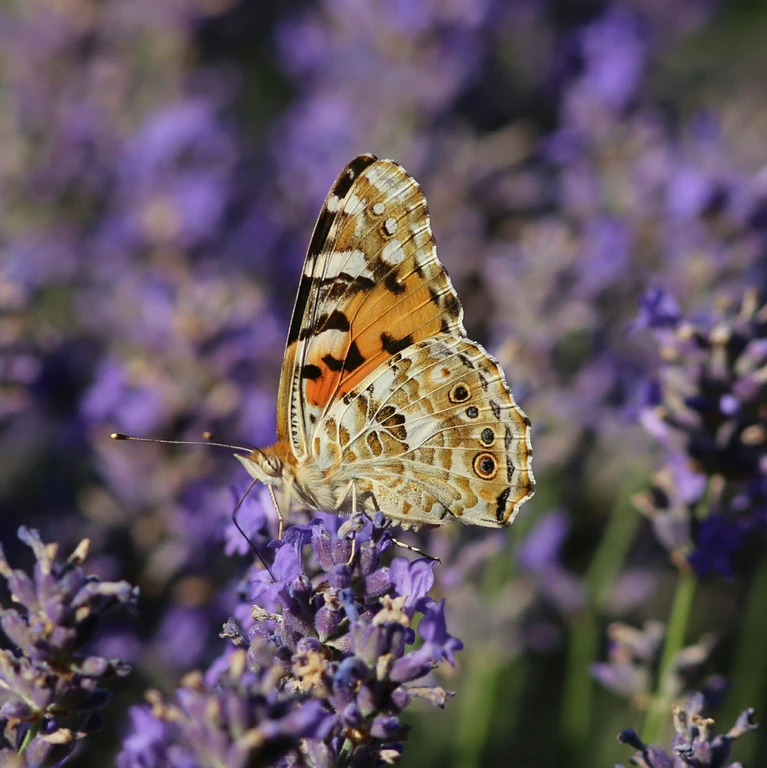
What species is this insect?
Vanessa cardui
